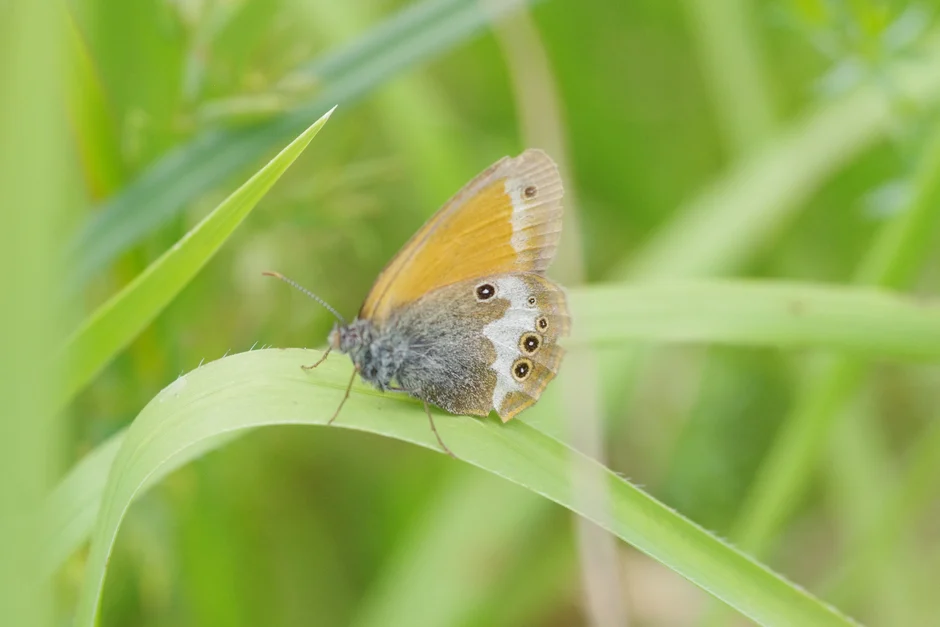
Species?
Coenonympha arcania
